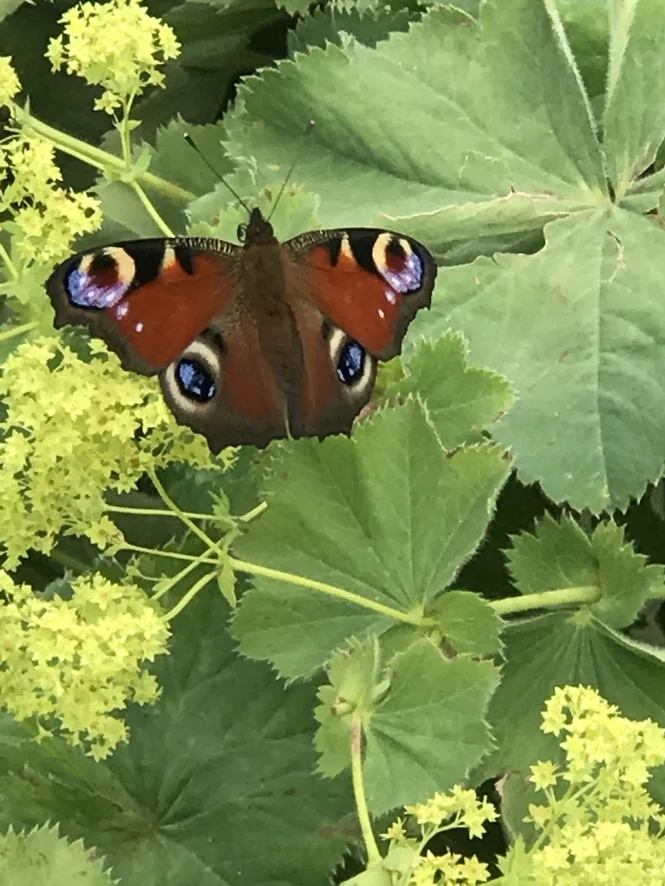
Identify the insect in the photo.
Aglais io
